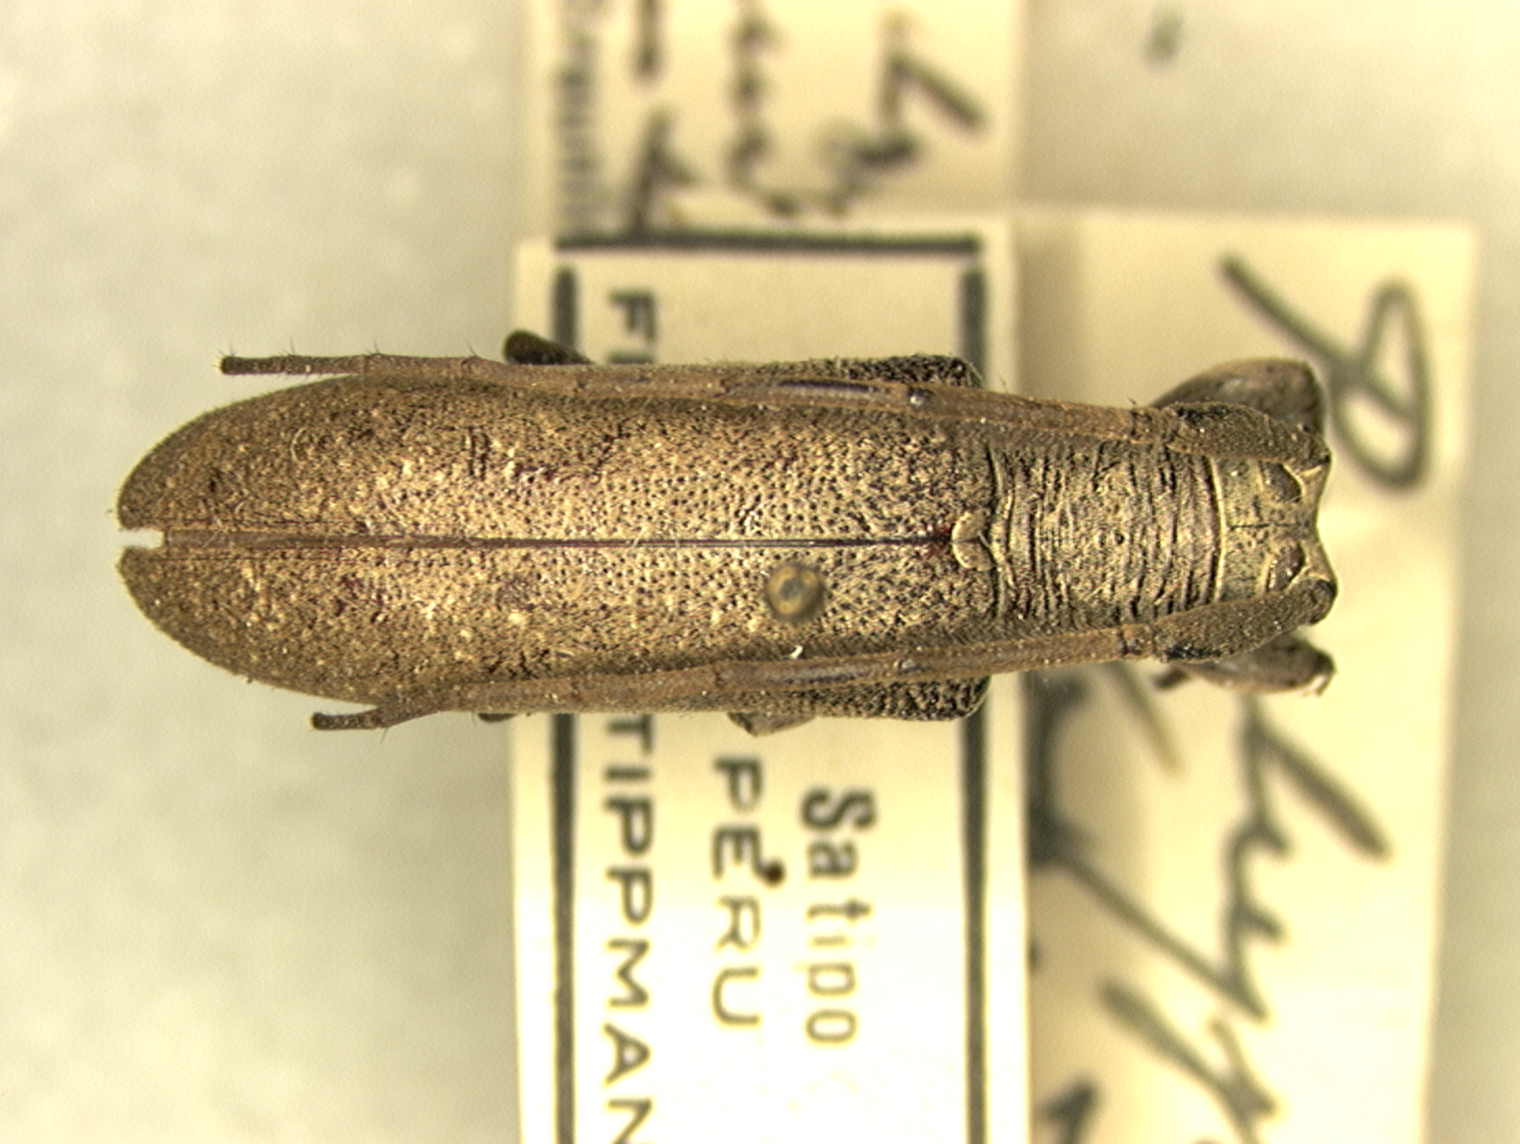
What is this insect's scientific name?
Pachypezoides brunneus
